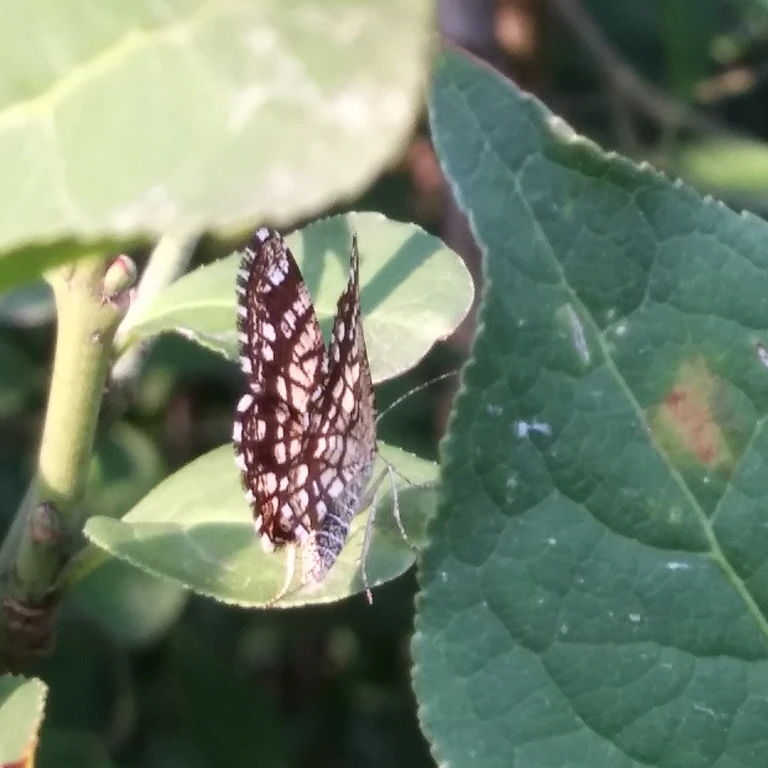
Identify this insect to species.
Chiasmia clathrata
